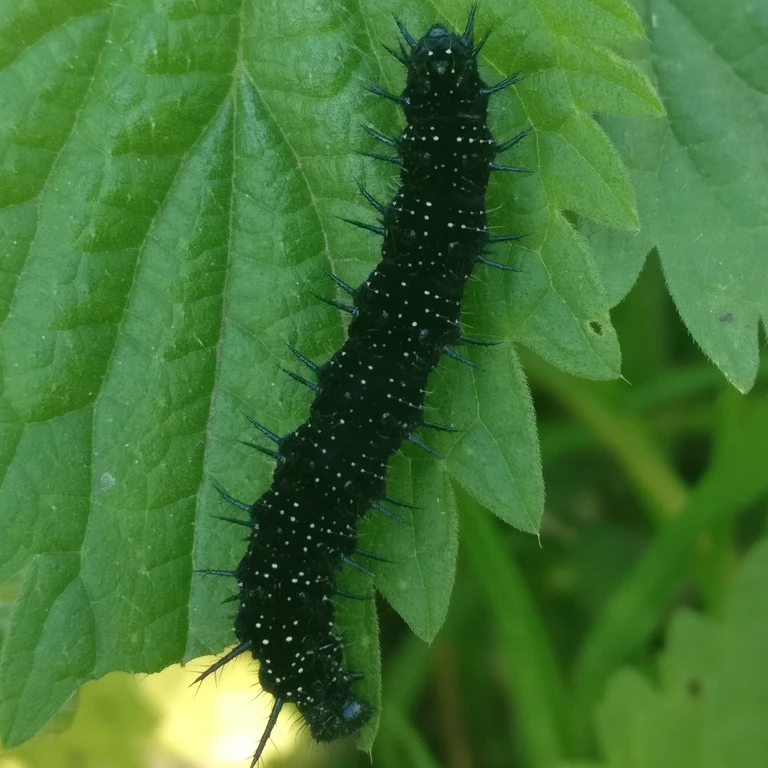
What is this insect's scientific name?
Aglais io
